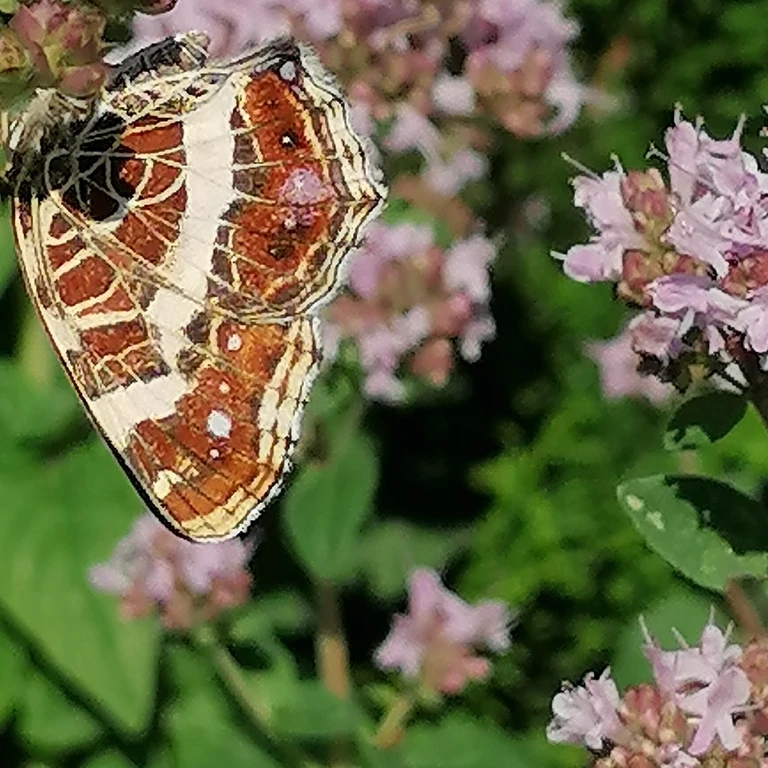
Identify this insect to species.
Araschnia levana
